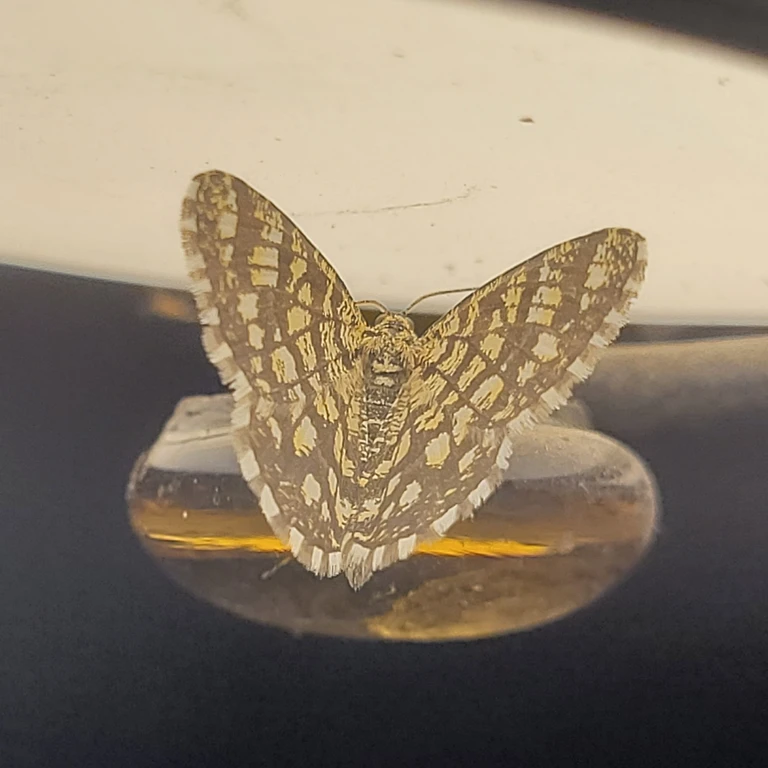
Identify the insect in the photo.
Chiasmia clathrata
